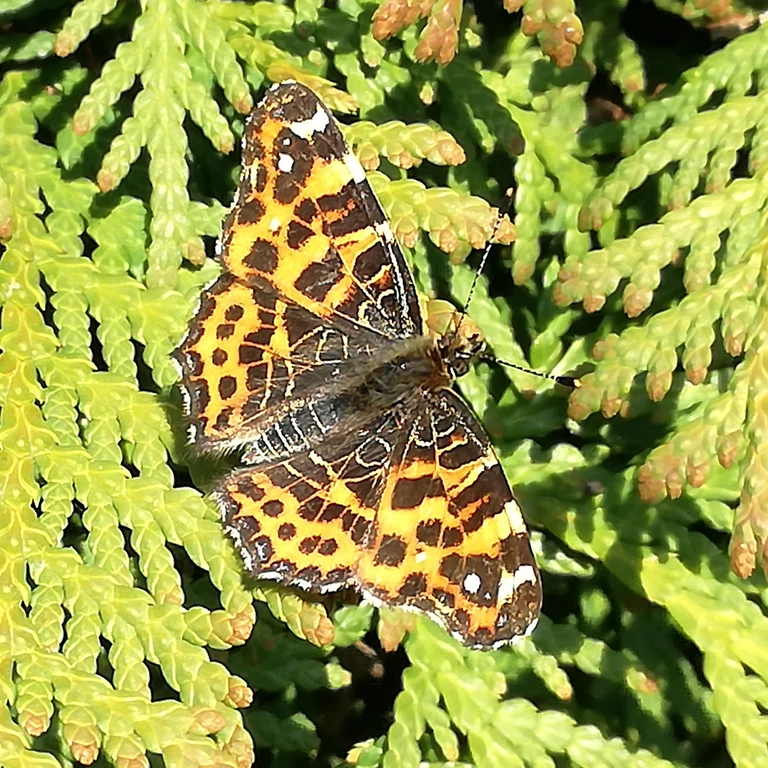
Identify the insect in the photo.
Araschnia levana
